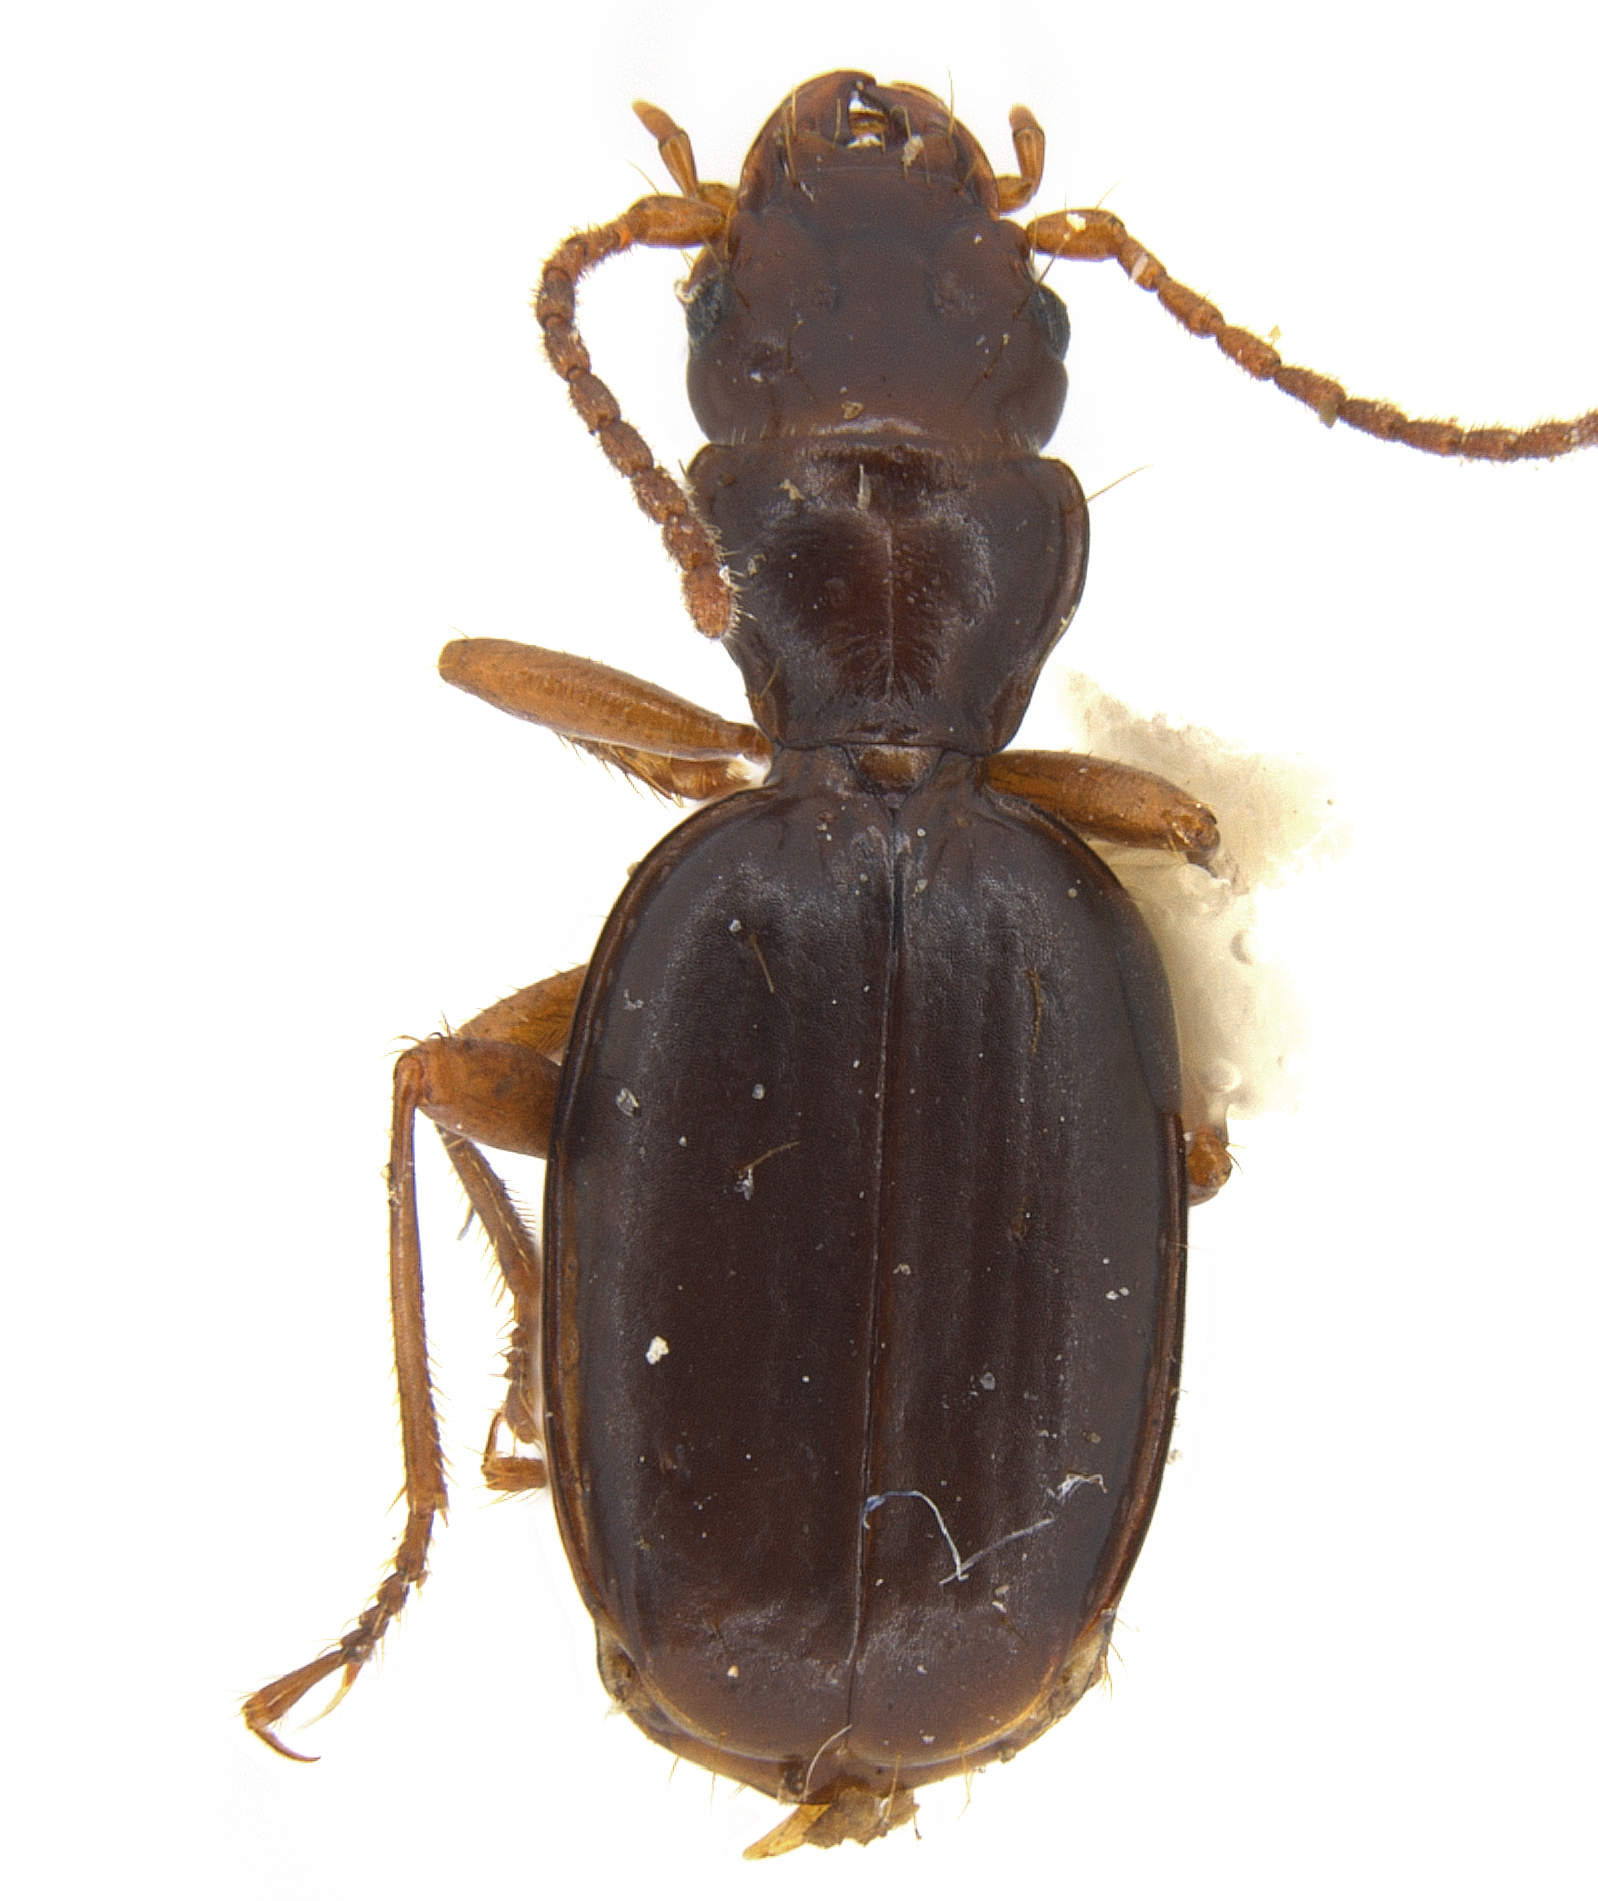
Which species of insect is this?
Kenodactylus audouini
